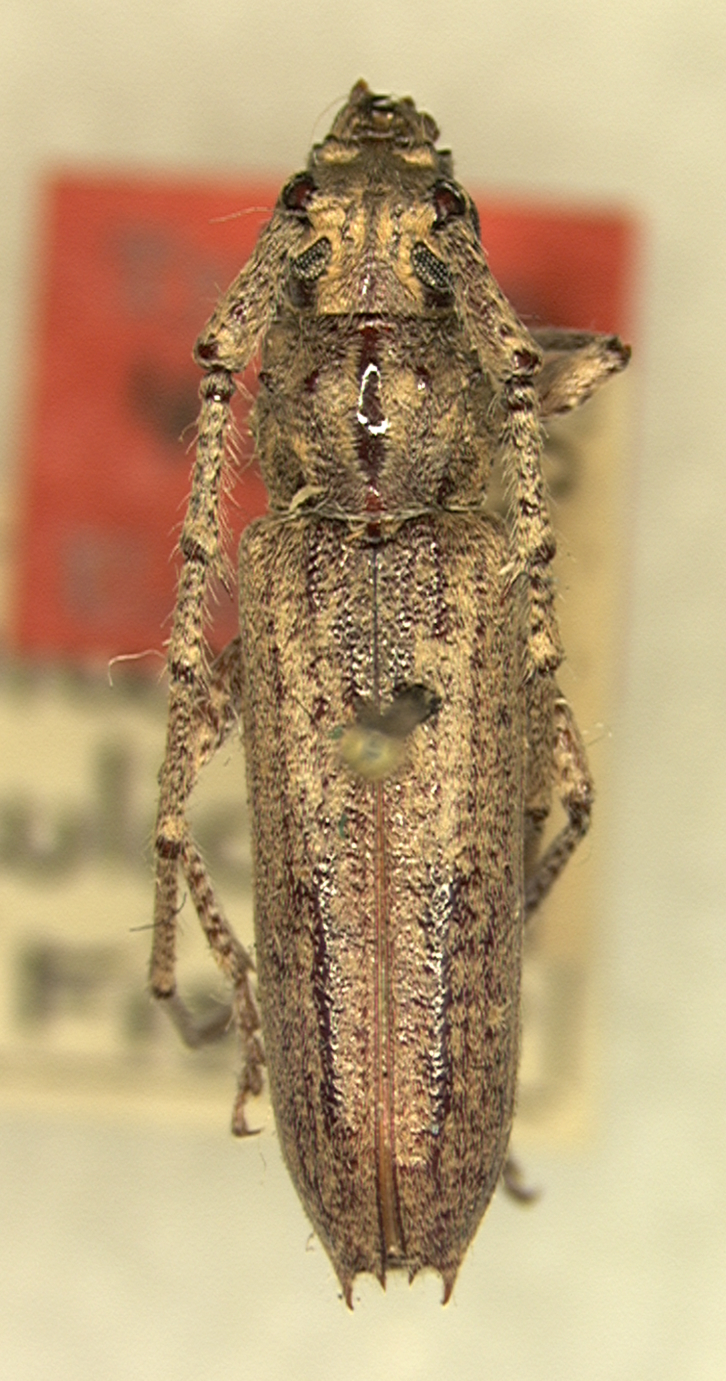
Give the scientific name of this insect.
Elaphidion tuberculicolle
